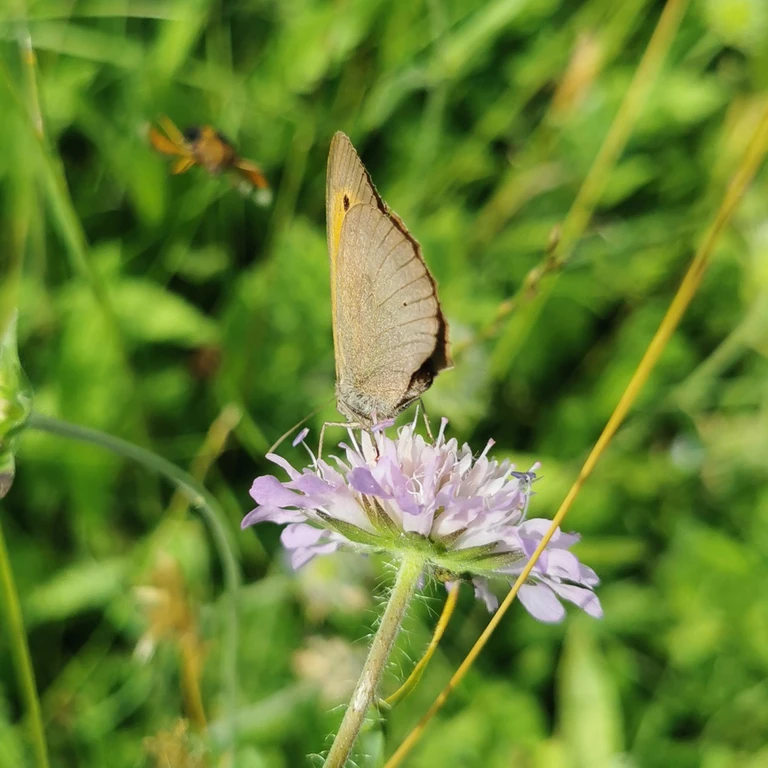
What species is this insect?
Maniola jurtina
